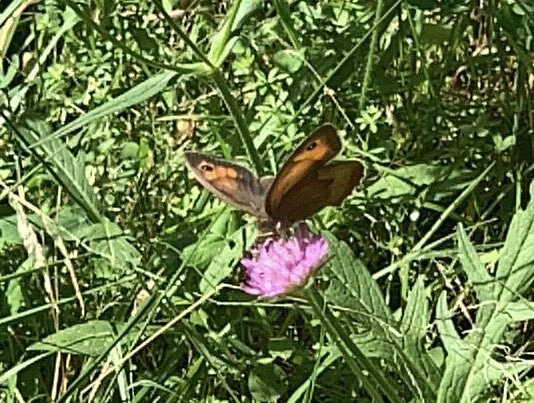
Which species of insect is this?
Maniola jurtina
